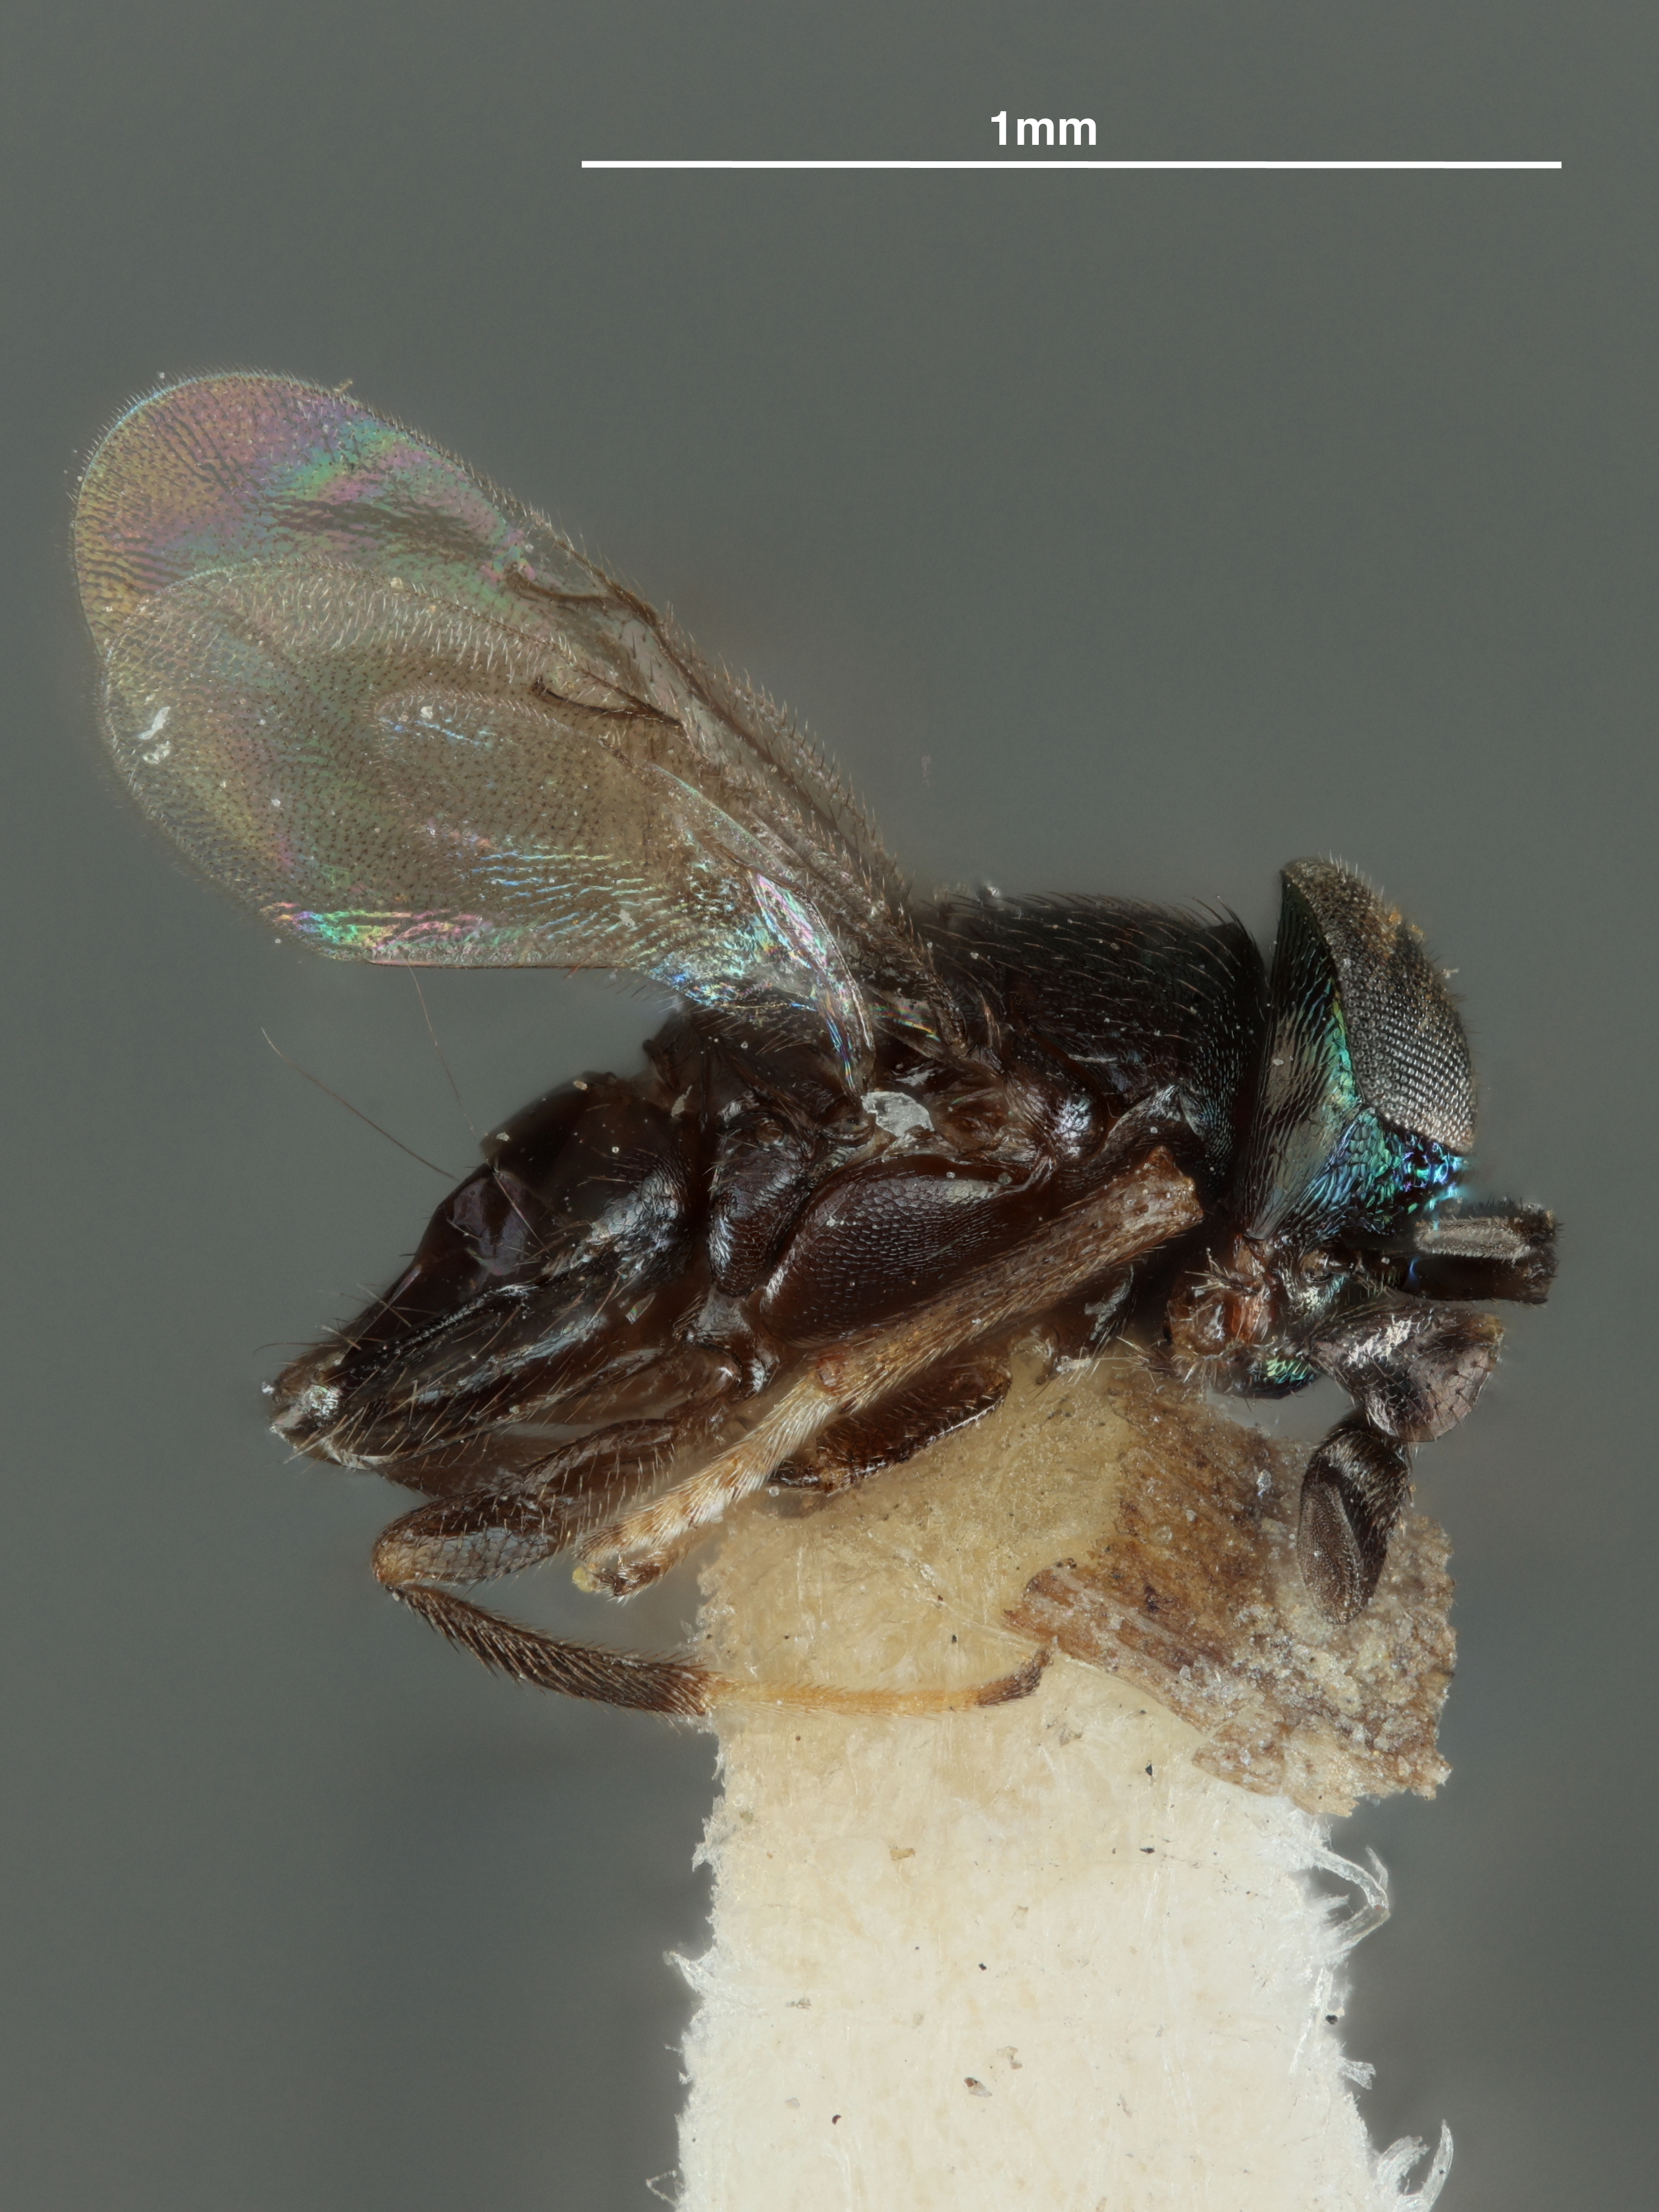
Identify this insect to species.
Aenasius phenacocci
